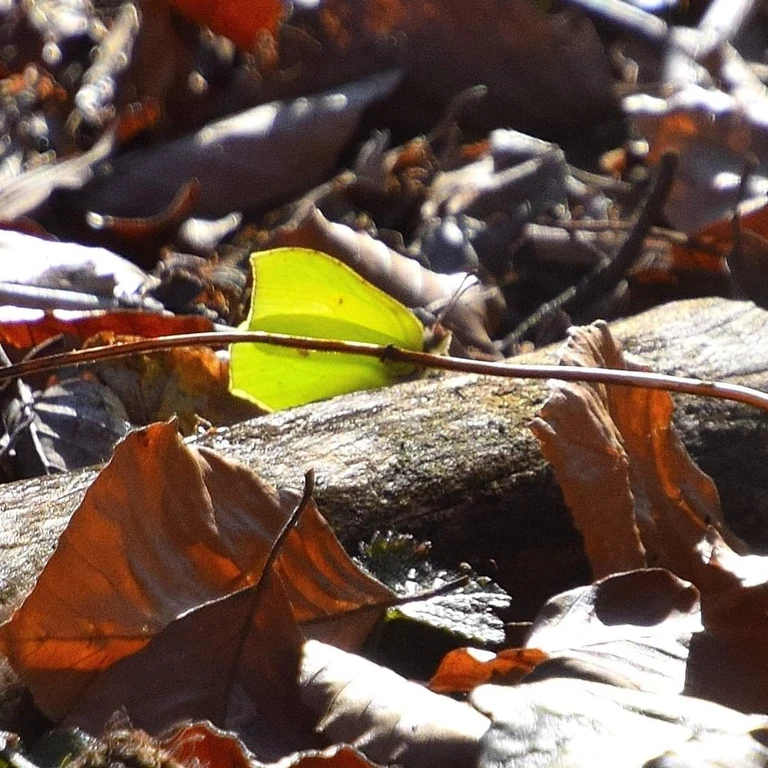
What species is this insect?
Gonepteryx rhamni
